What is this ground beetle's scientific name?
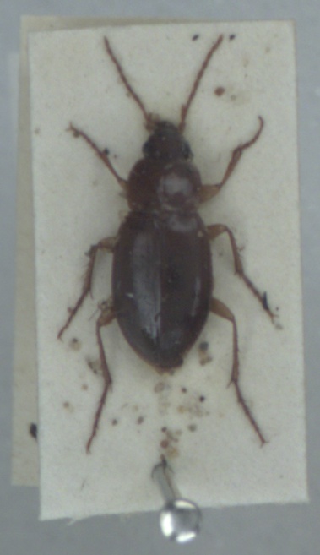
Calathus mollis
